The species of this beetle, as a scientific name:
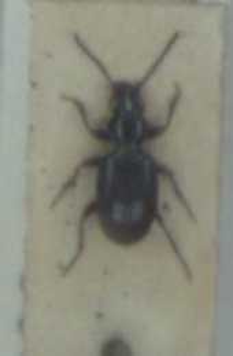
Bembidion normannum
